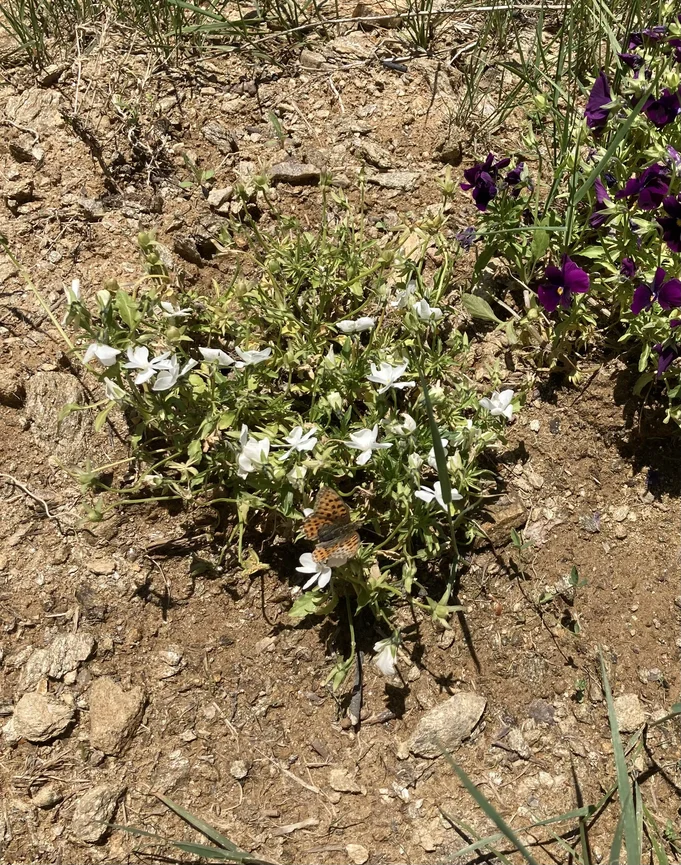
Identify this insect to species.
Issoria lathonia
